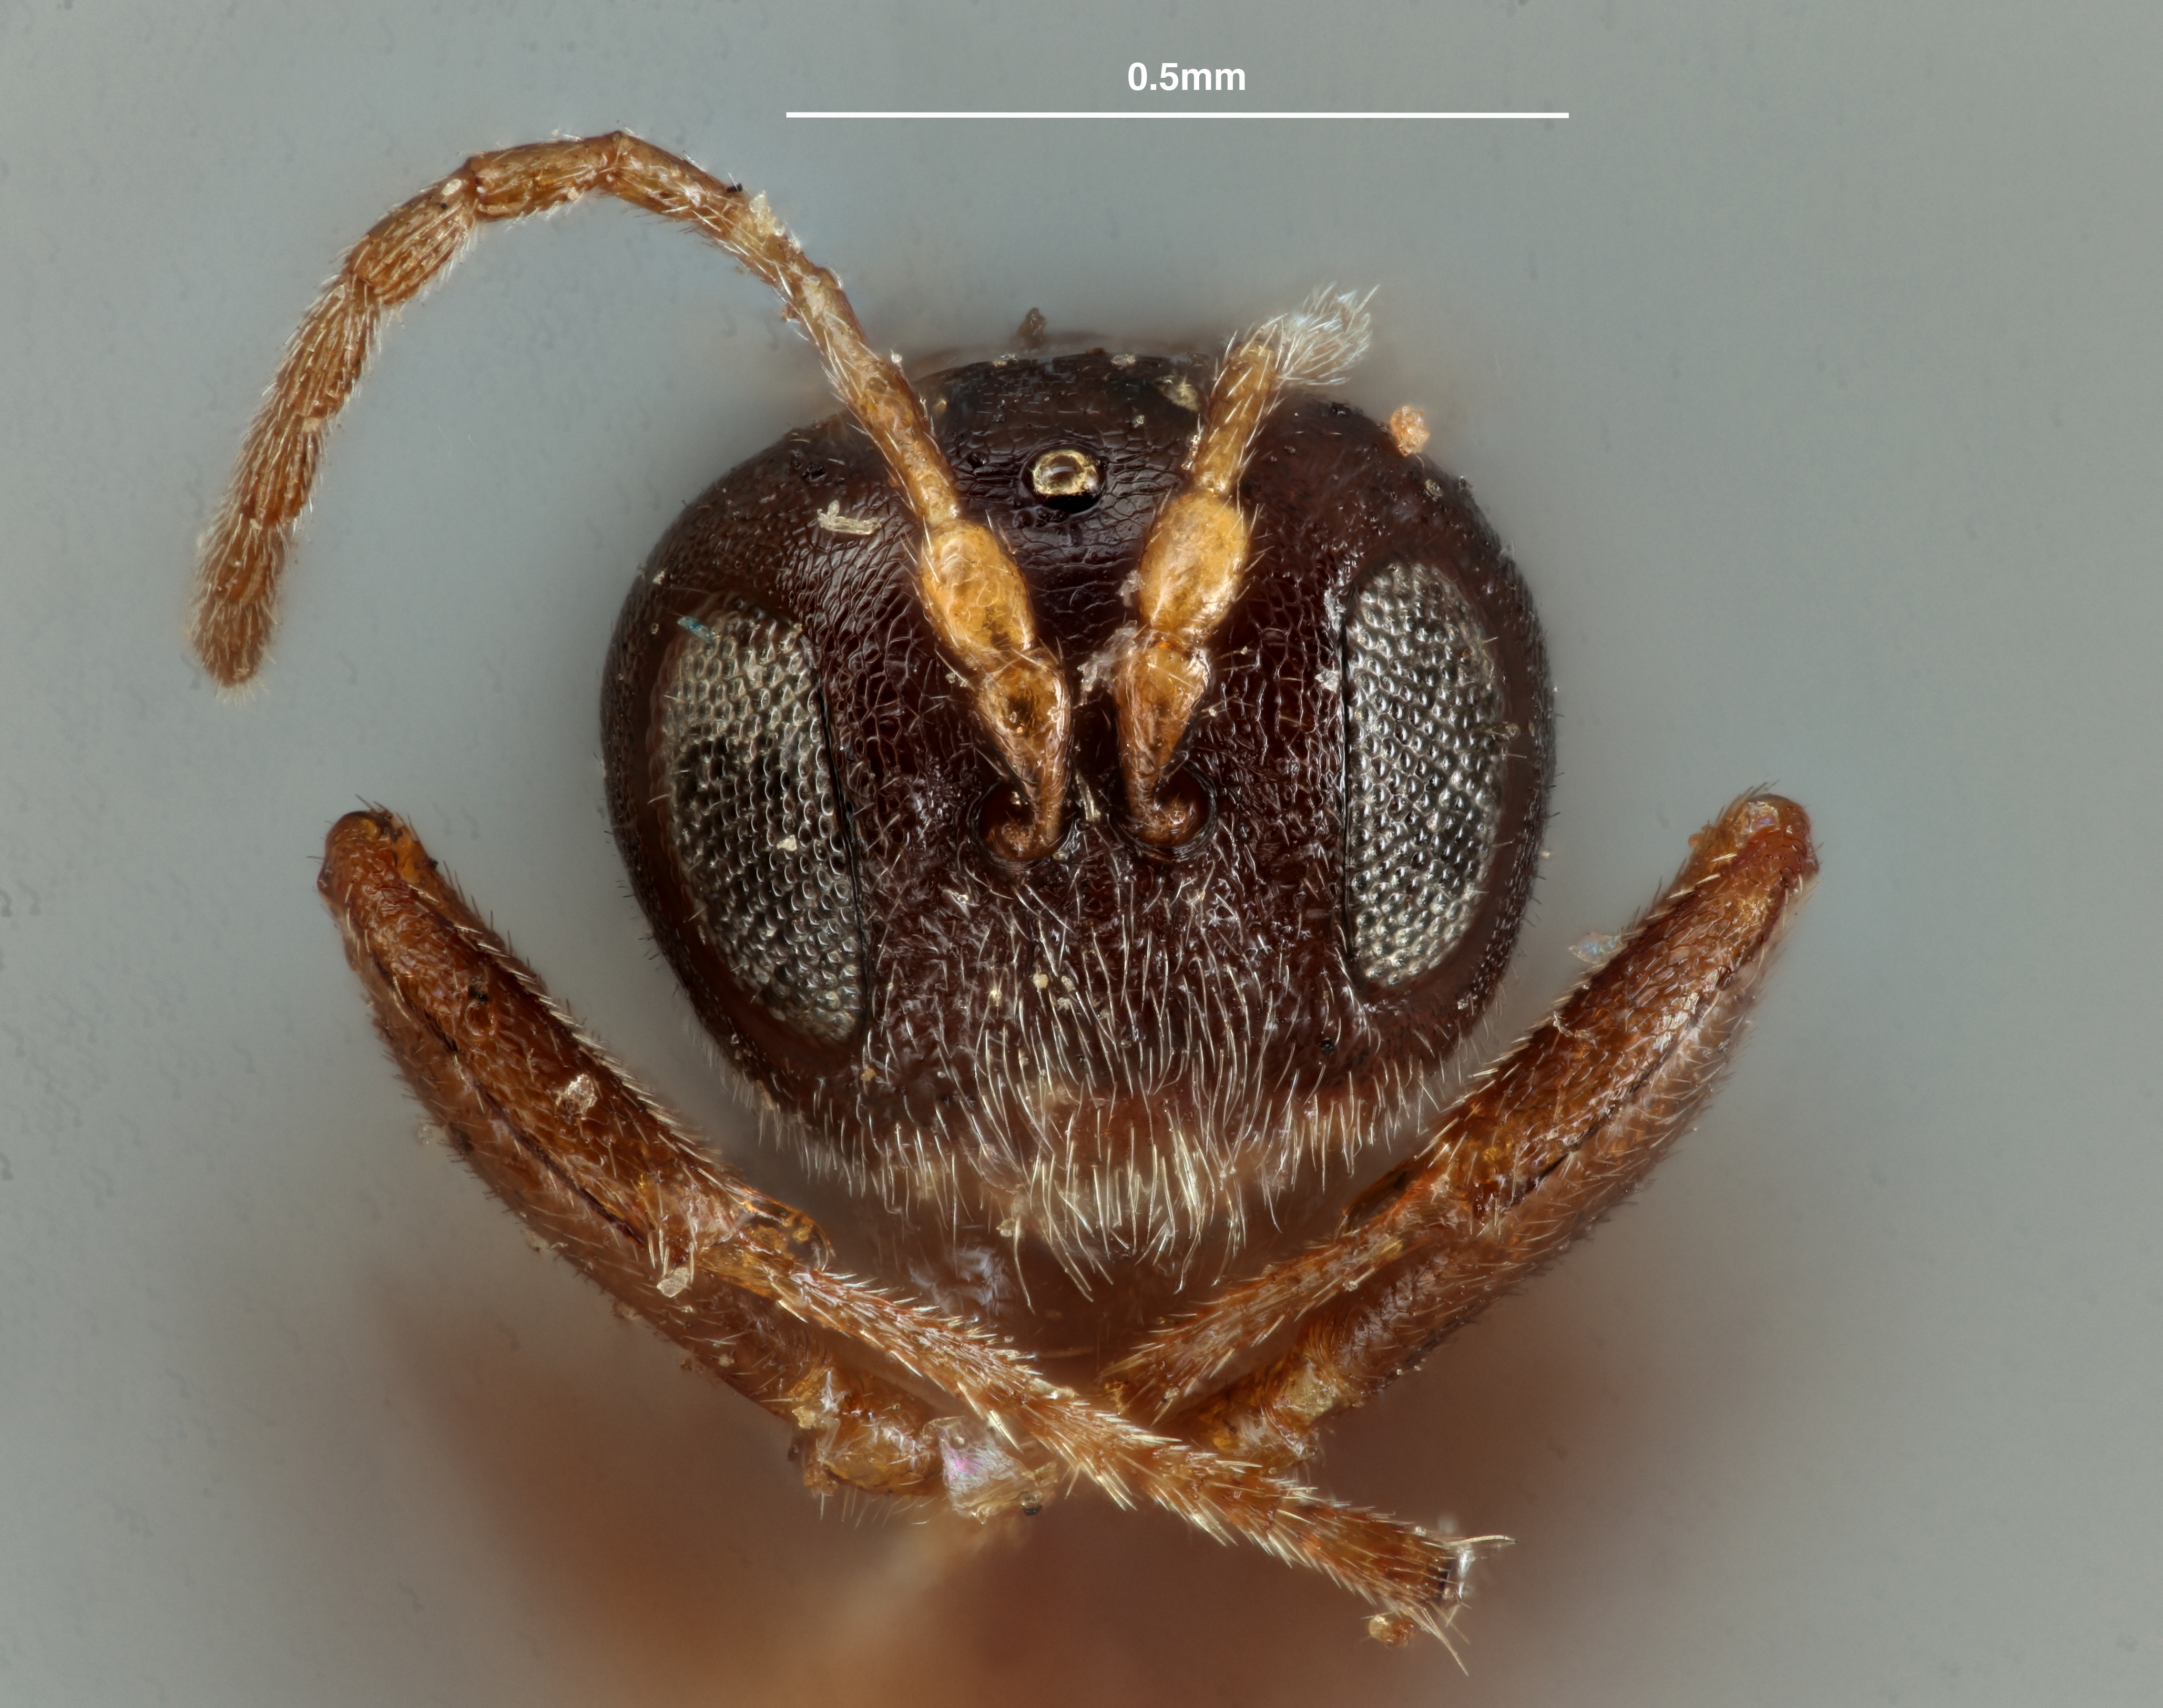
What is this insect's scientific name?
Bassettia gemmae
